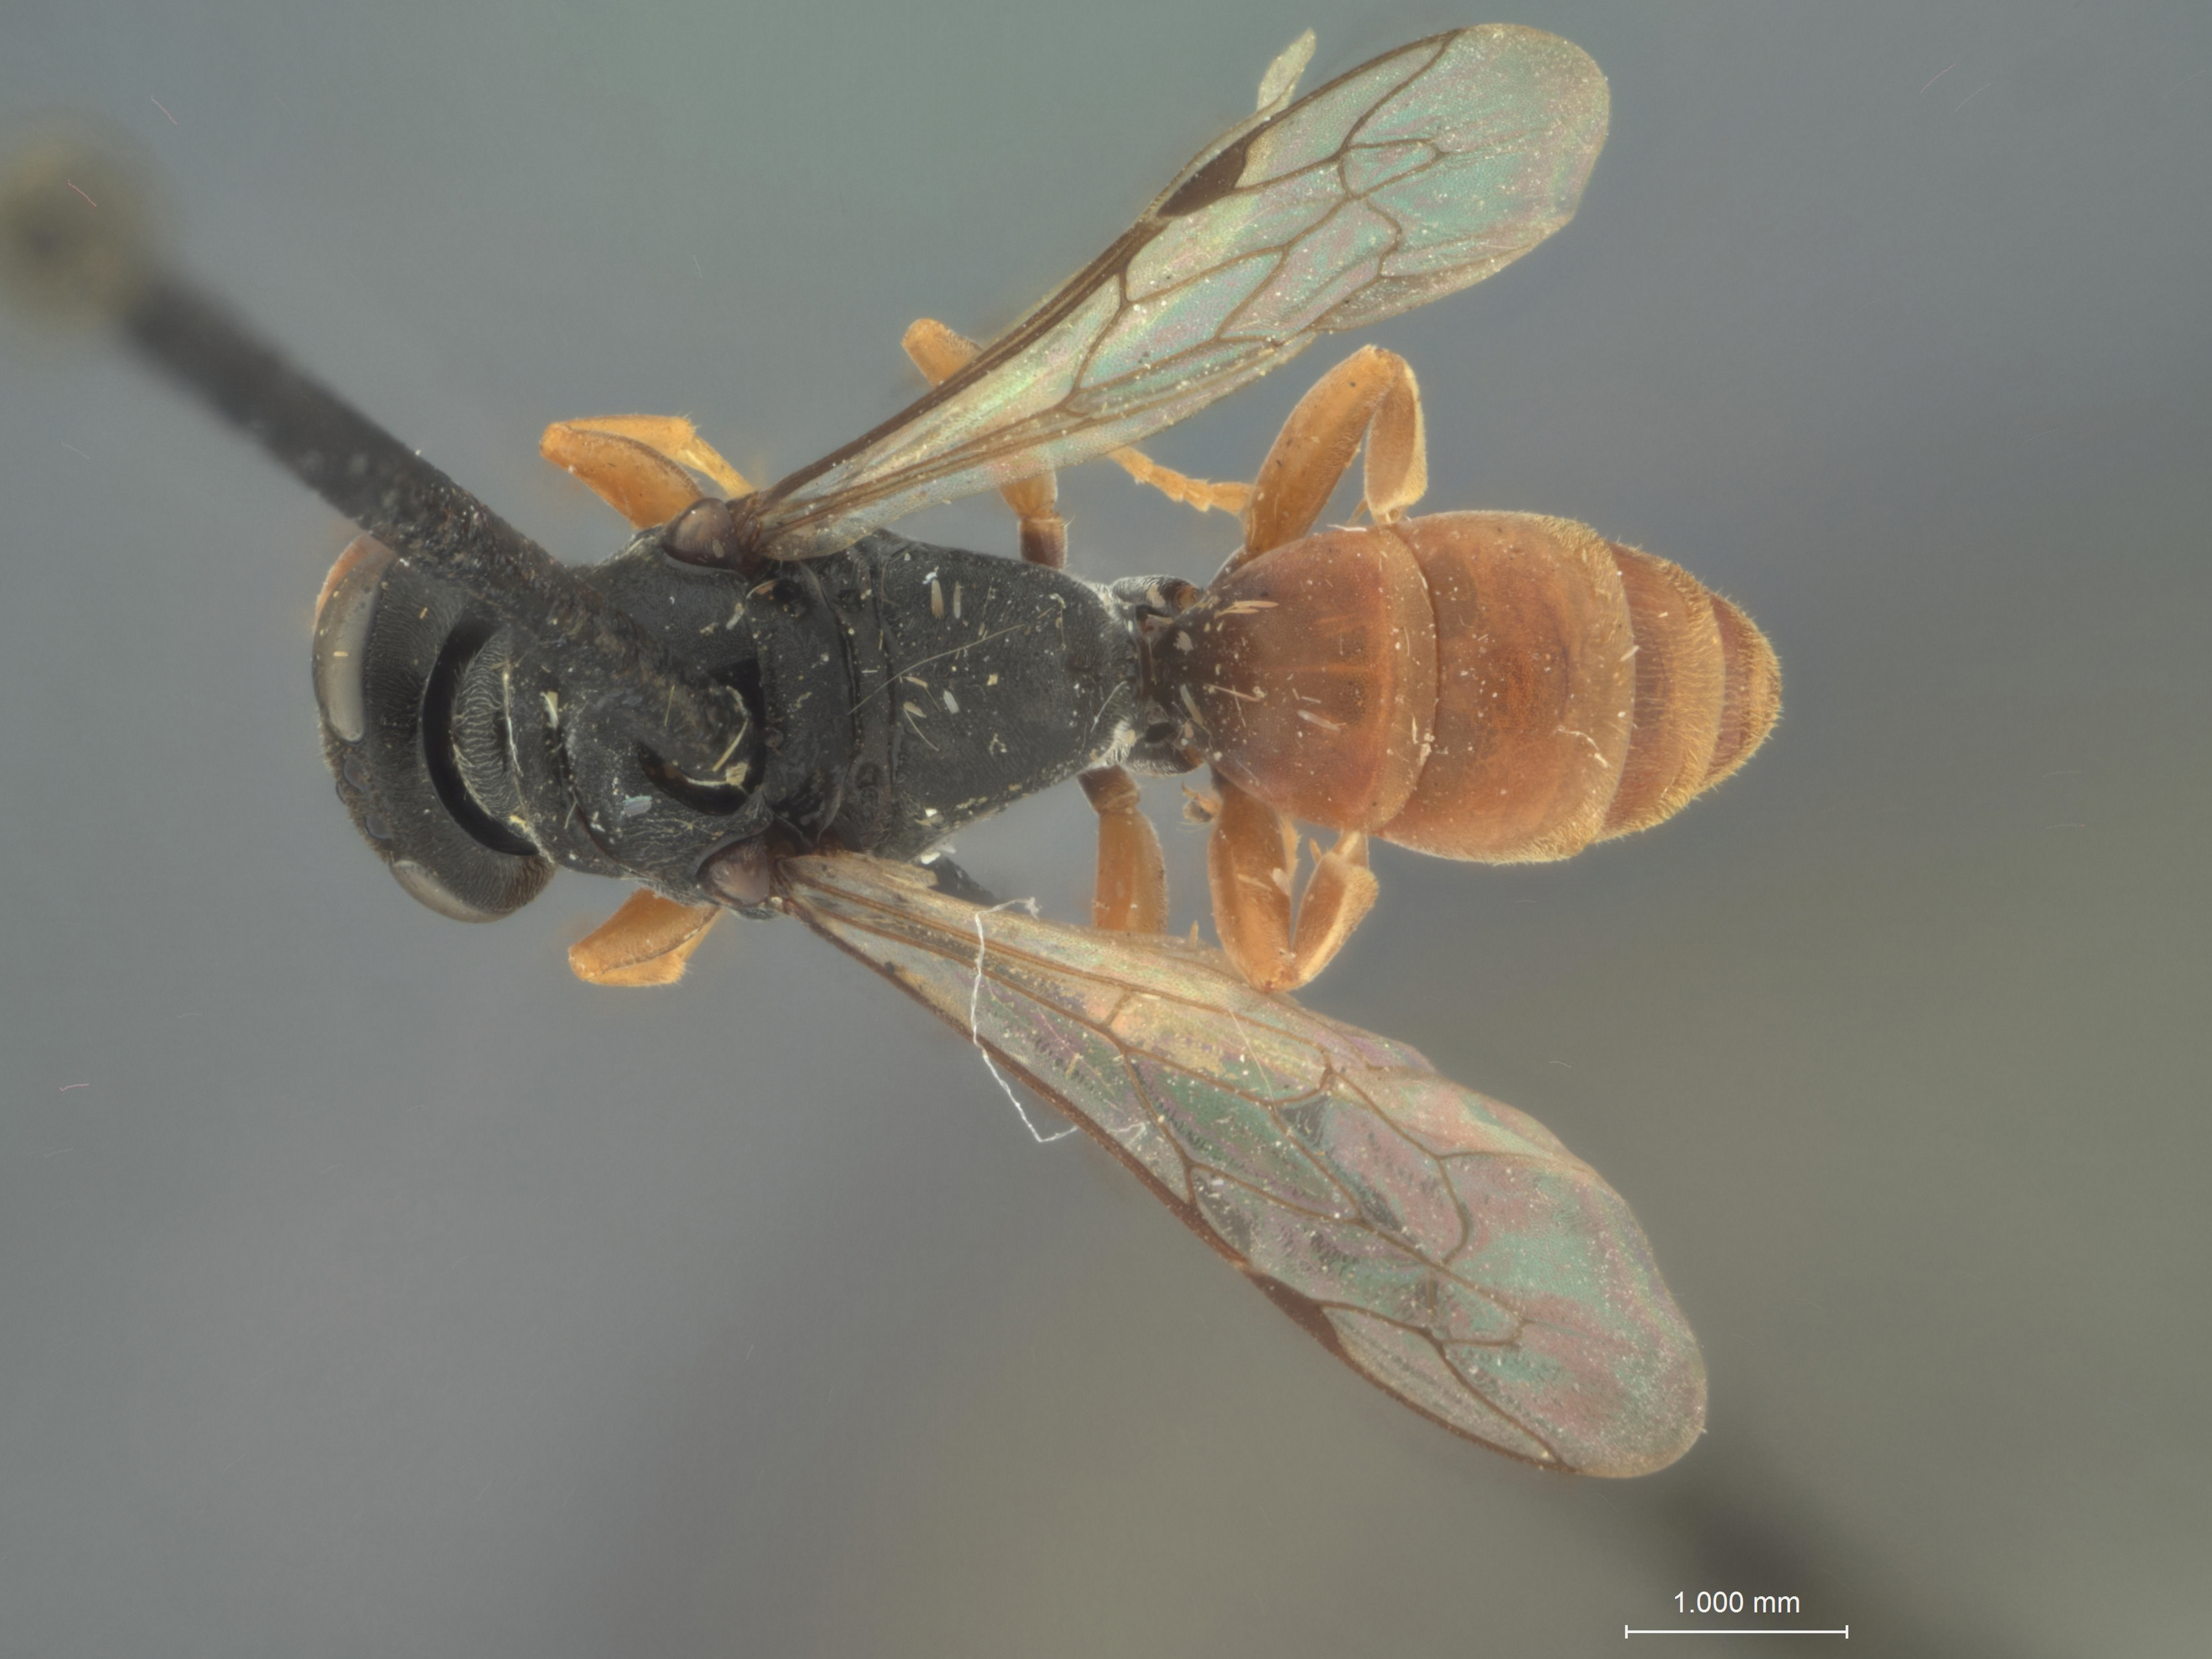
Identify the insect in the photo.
Pison erythrogastrum
